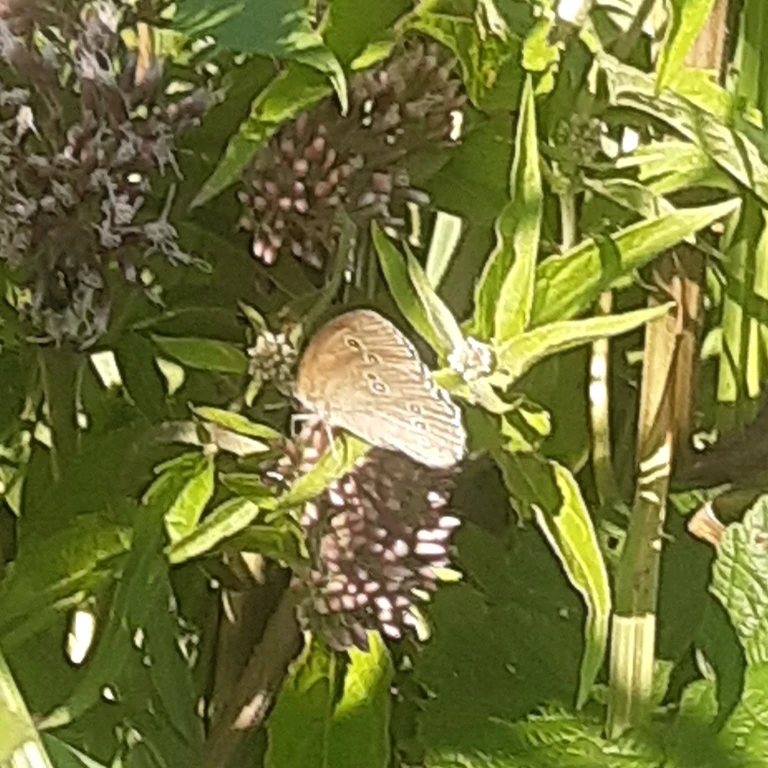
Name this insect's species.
Aphantopus hyperantus
